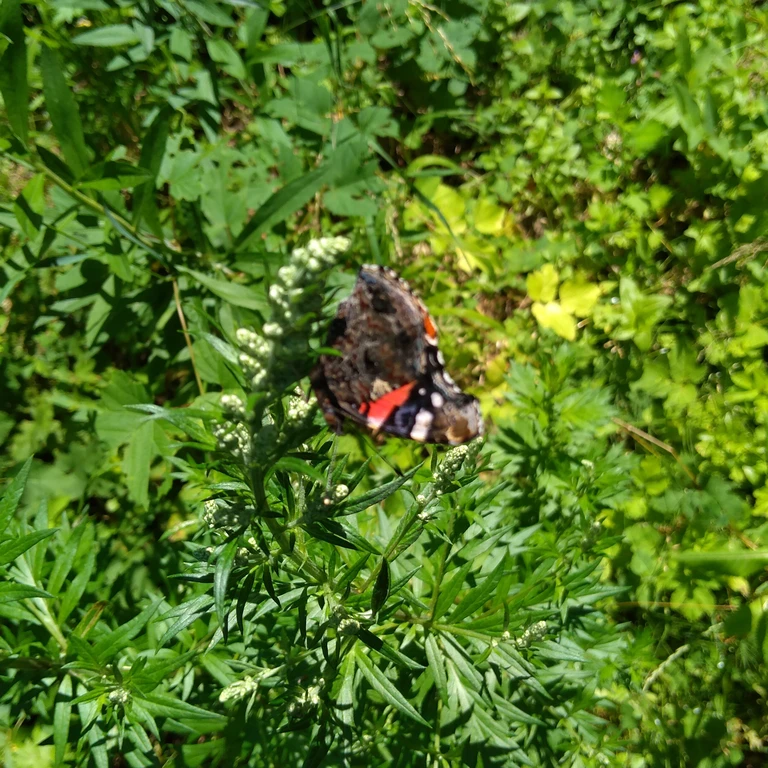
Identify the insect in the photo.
Vanessa atalanta
